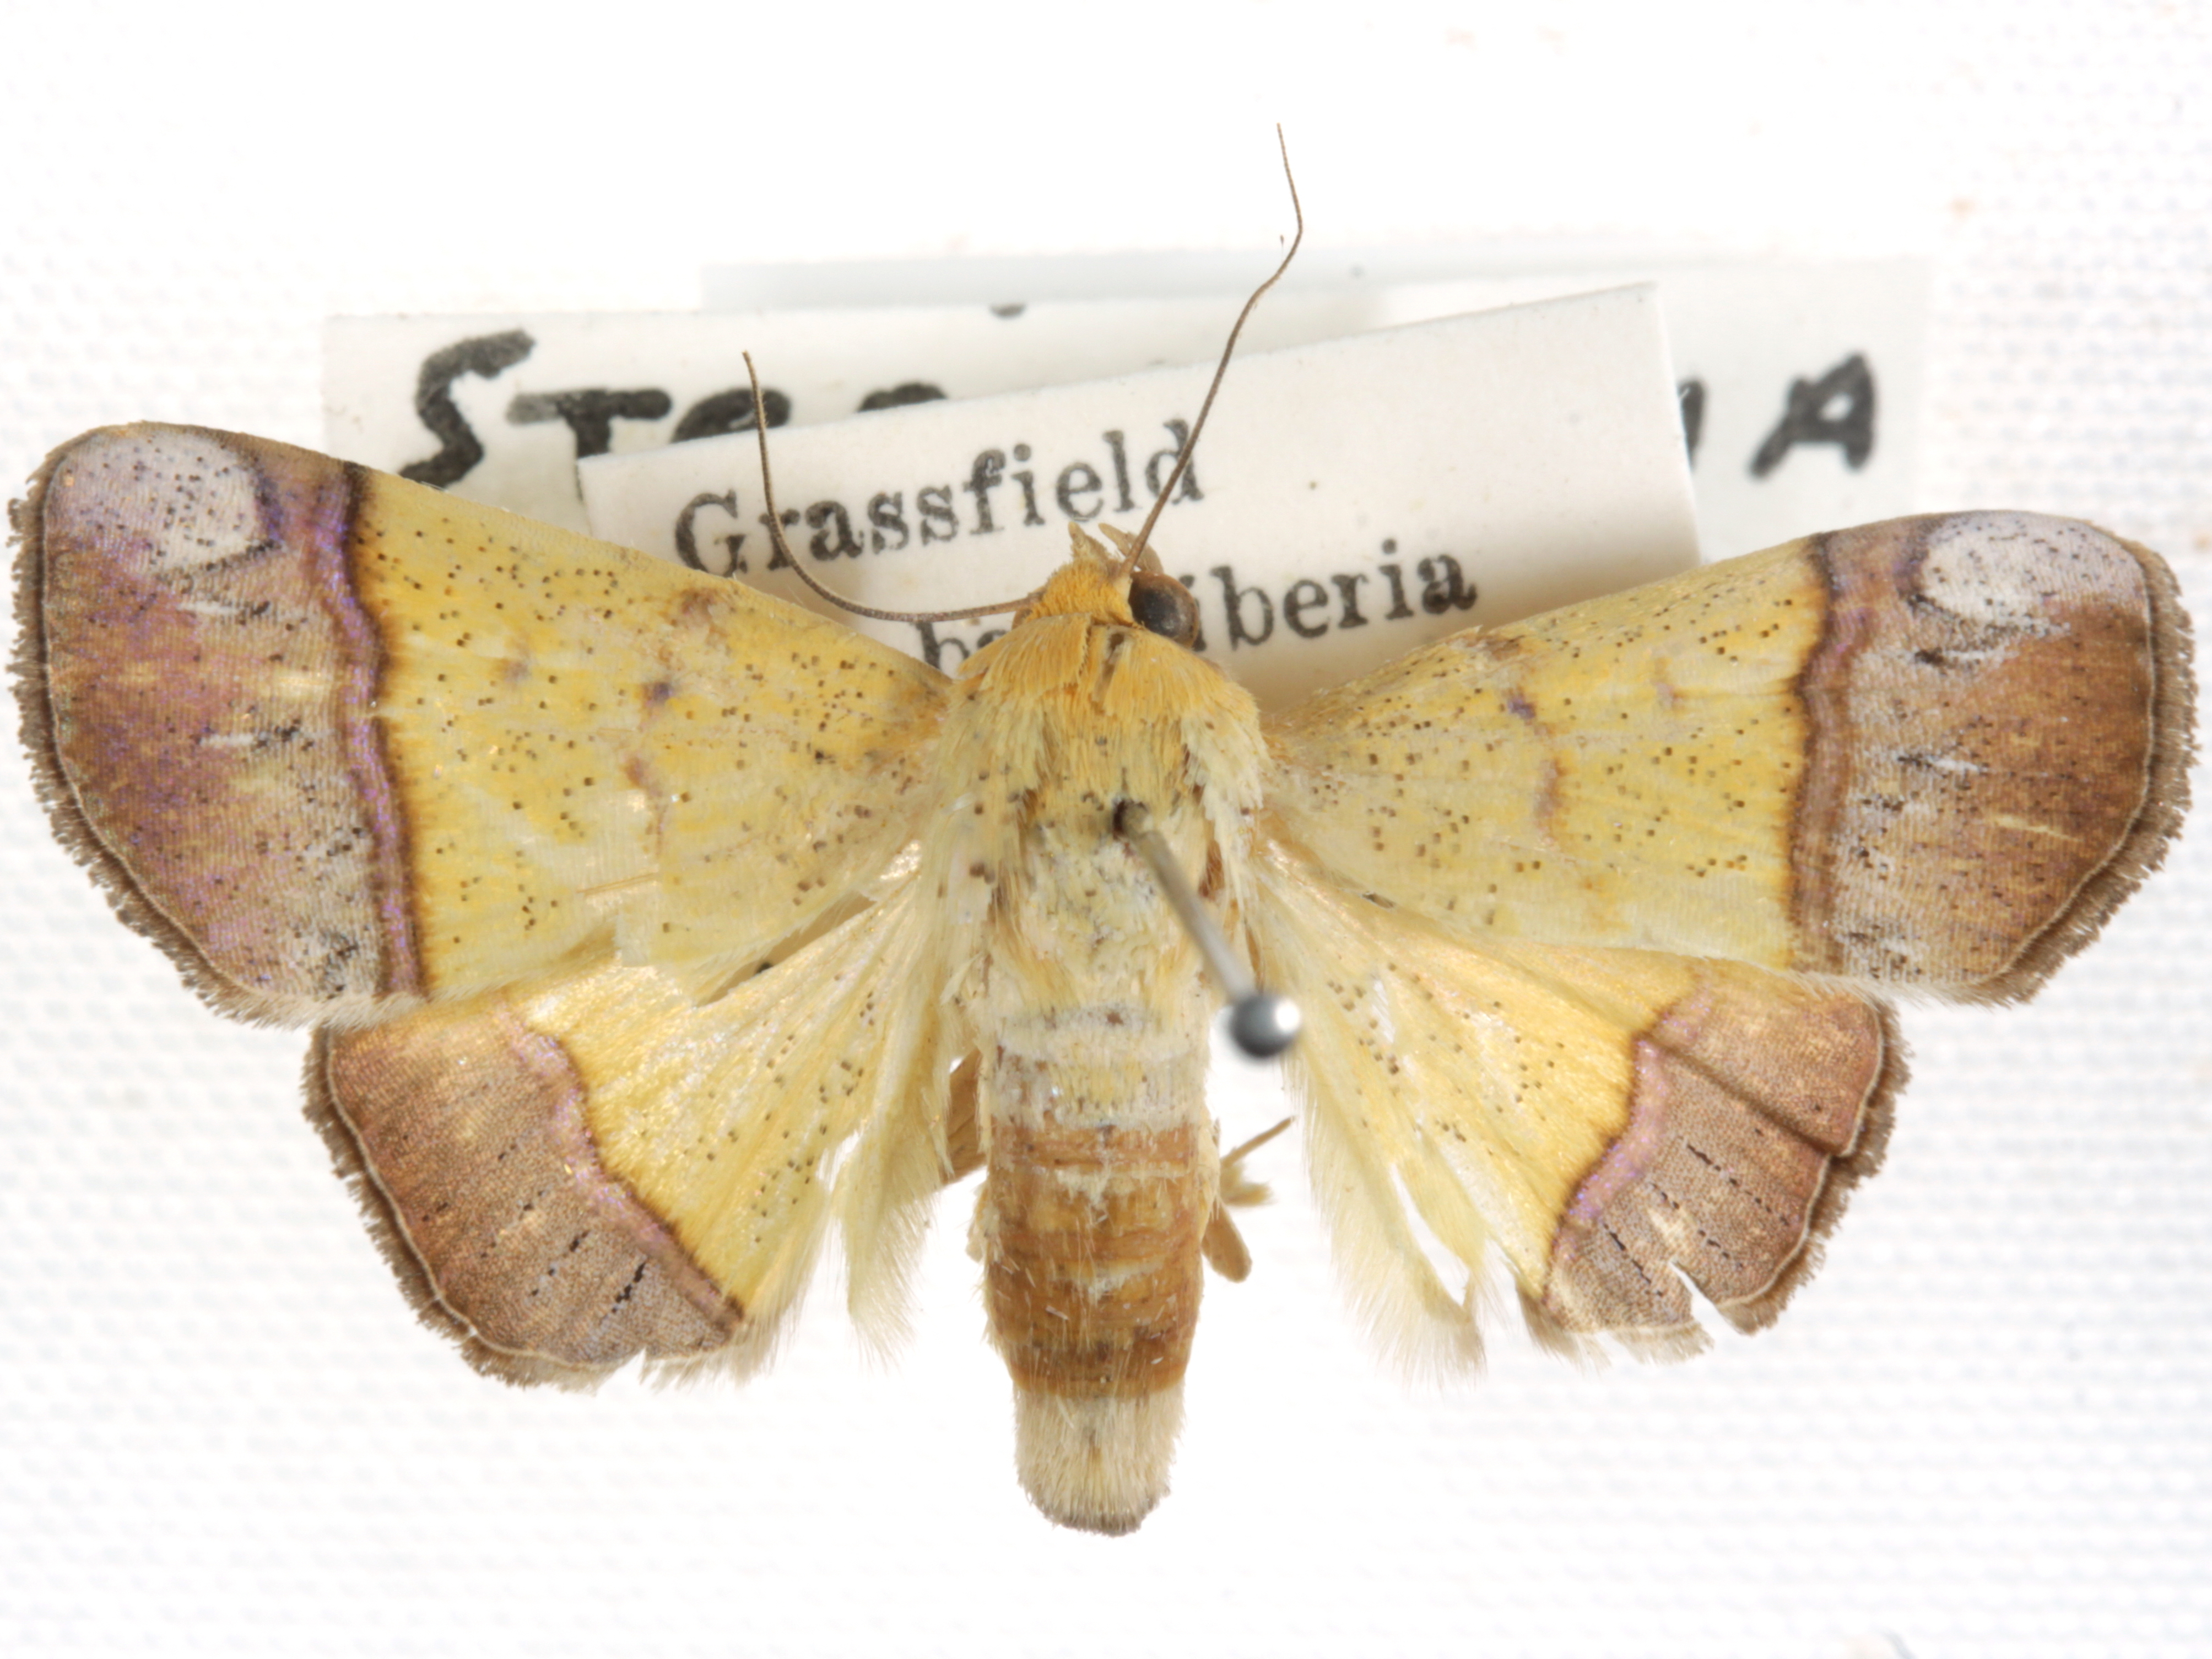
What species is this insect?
Strongylosia semiflava
